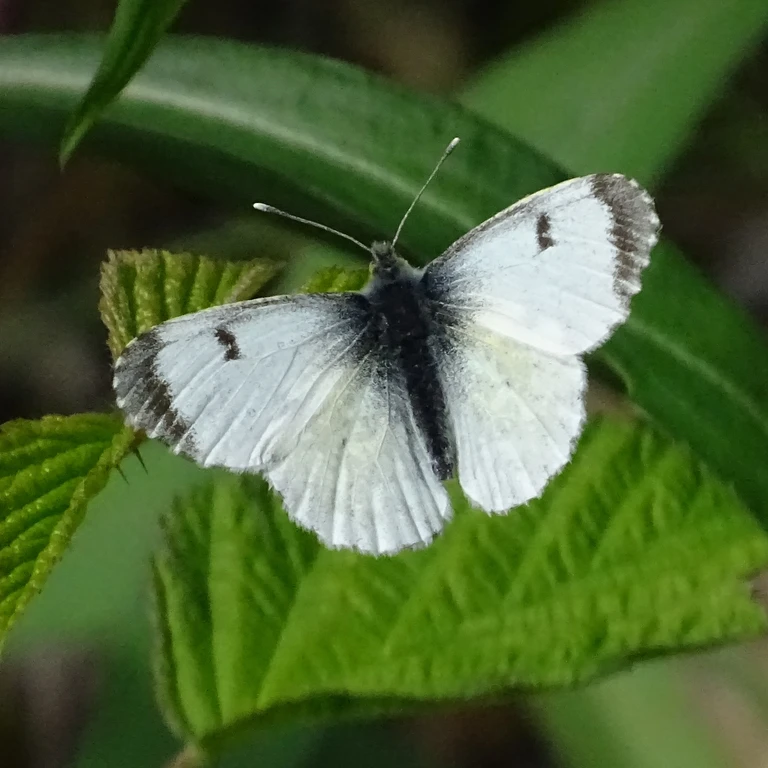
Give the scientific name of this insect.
Anthocharis cardamines
